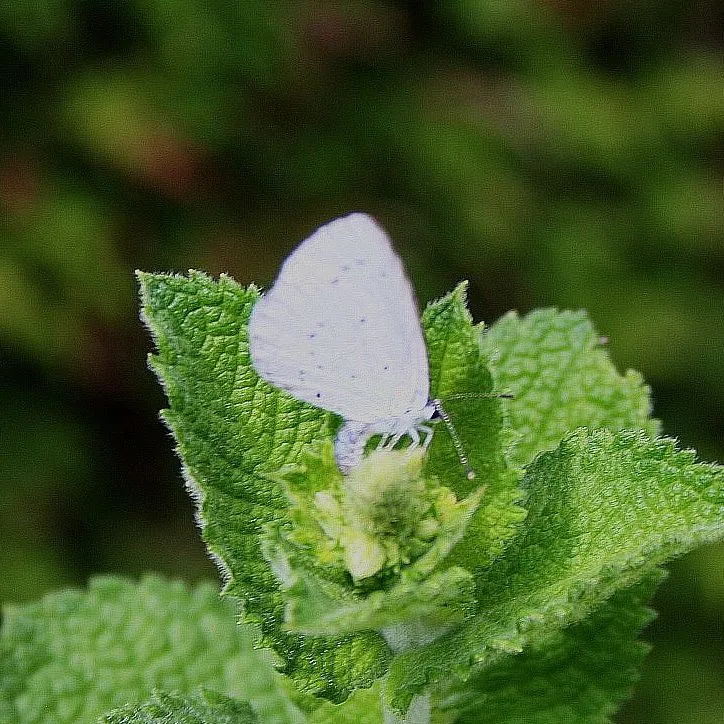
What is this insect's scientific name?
Celastrina argiolus
